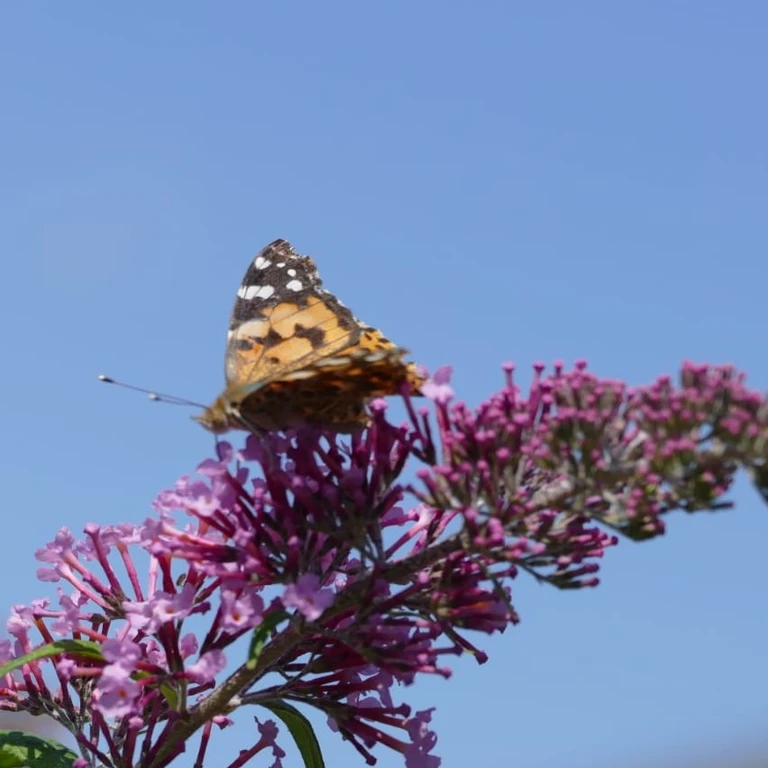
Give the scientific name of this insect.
Vanessa cardui
